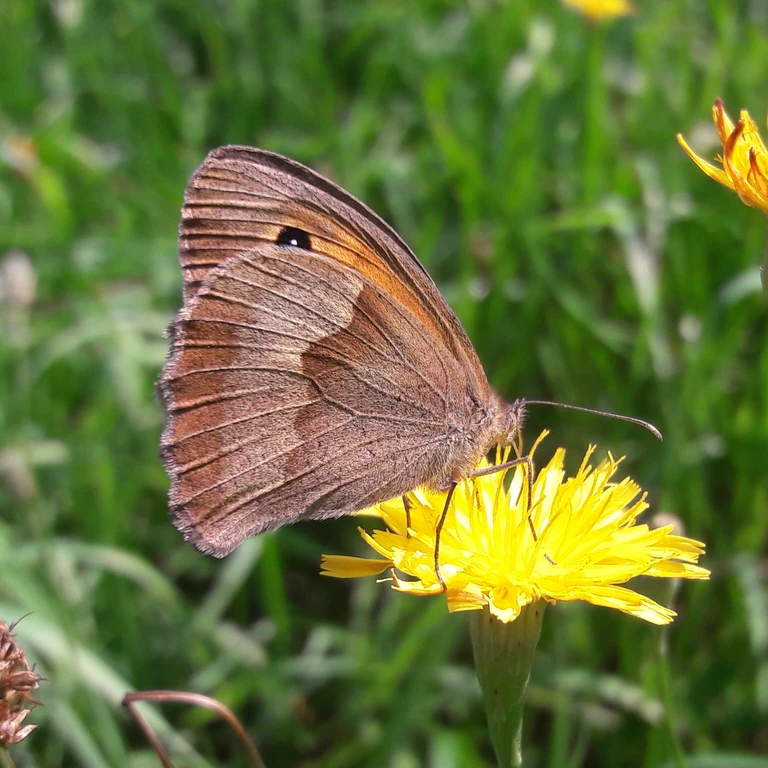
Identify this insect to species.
Maniola jurtina
